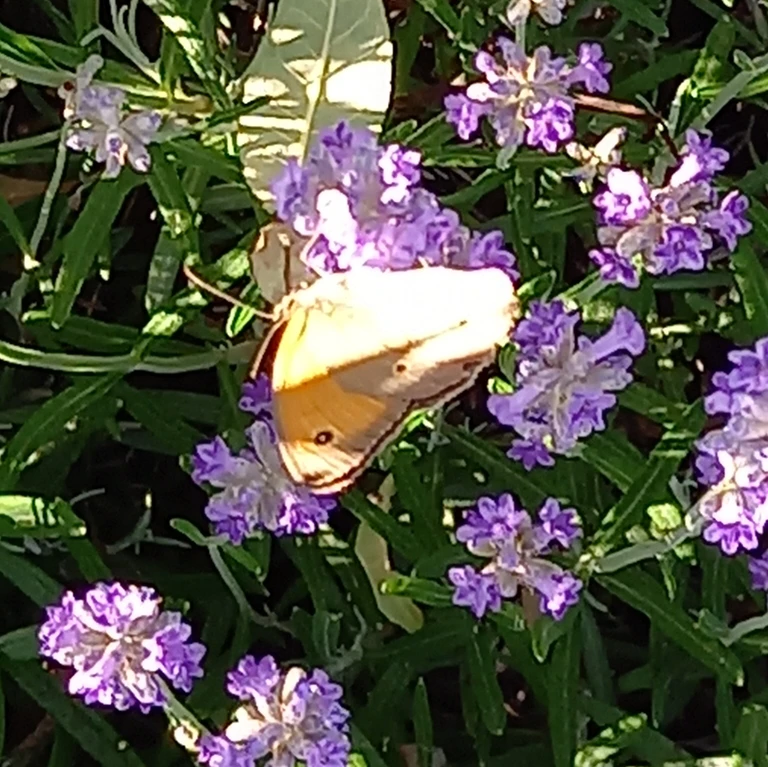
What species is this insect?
Maniola jurtina
